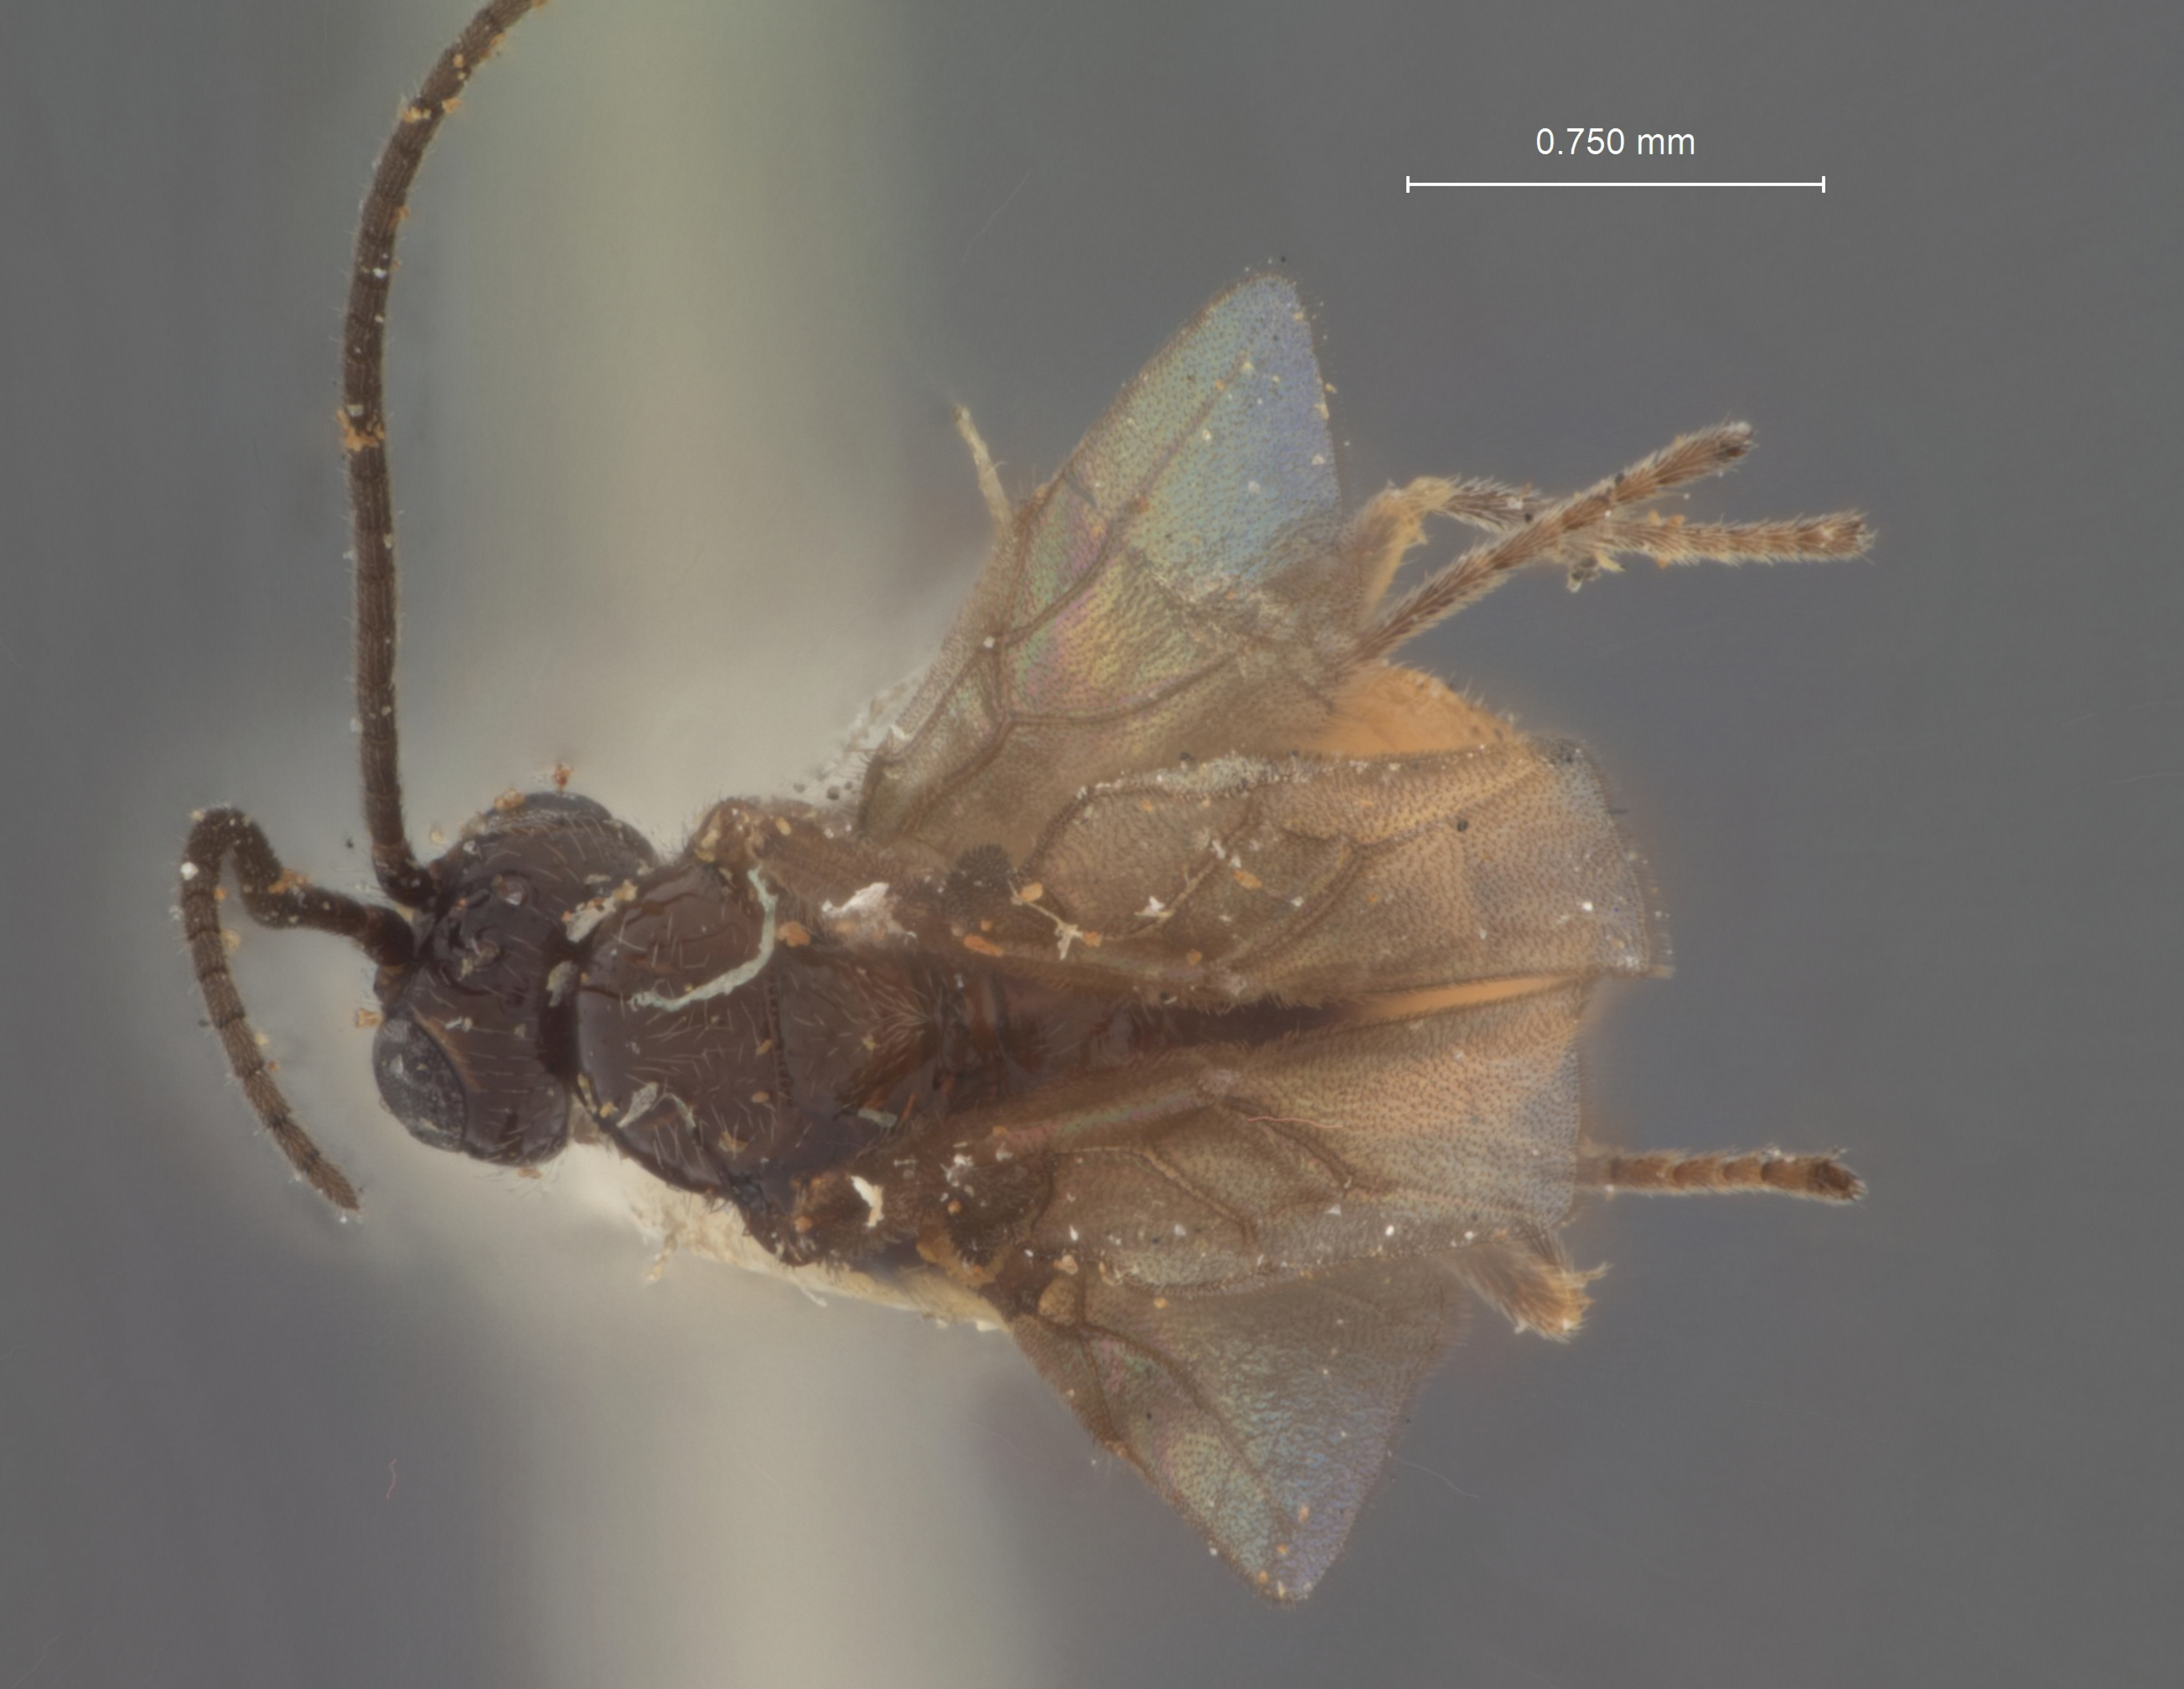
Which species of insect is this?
Microbracon hemimenae
